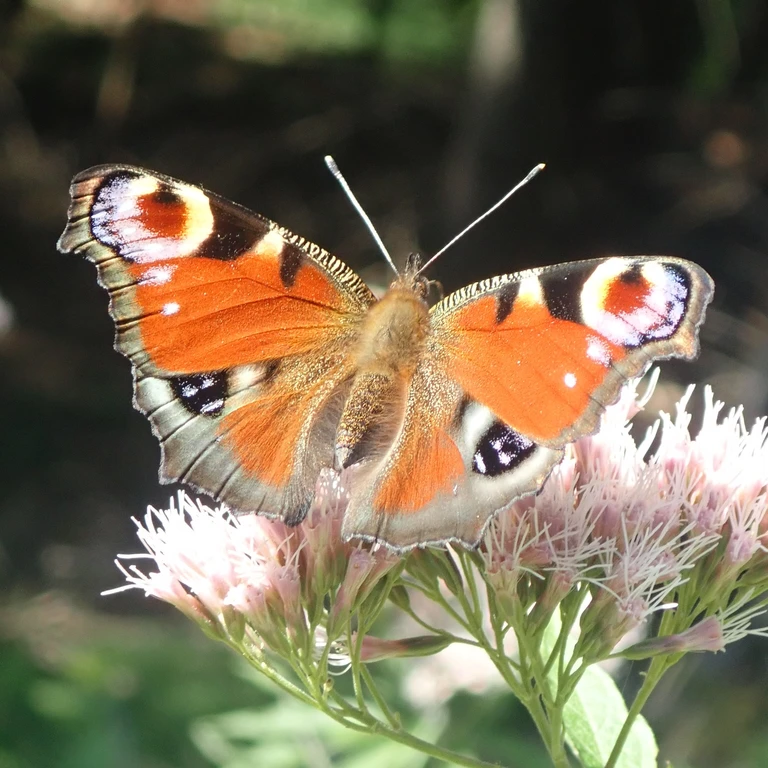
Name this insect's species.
Aglais io
